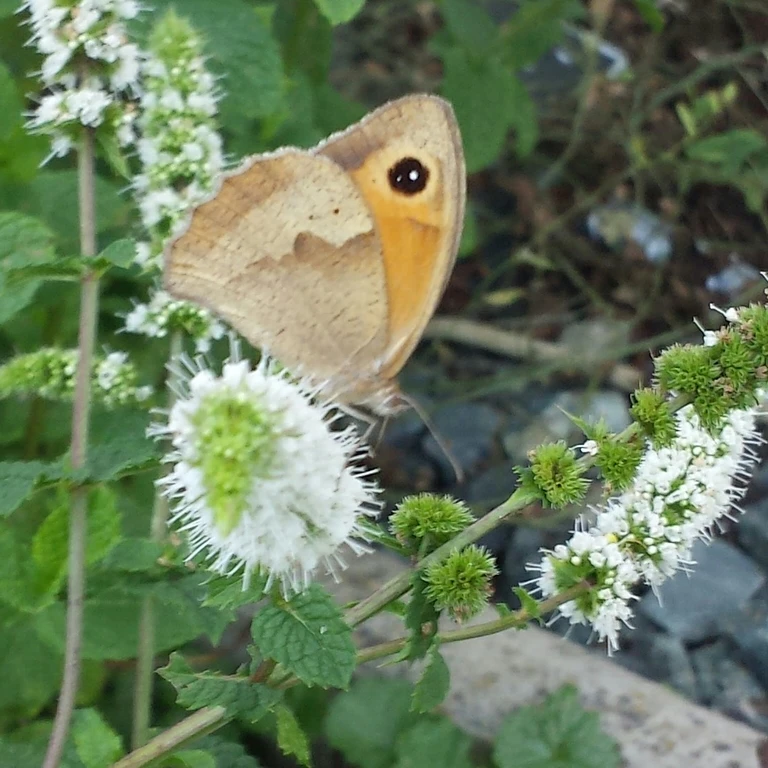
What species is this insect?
Maniola jurtina
